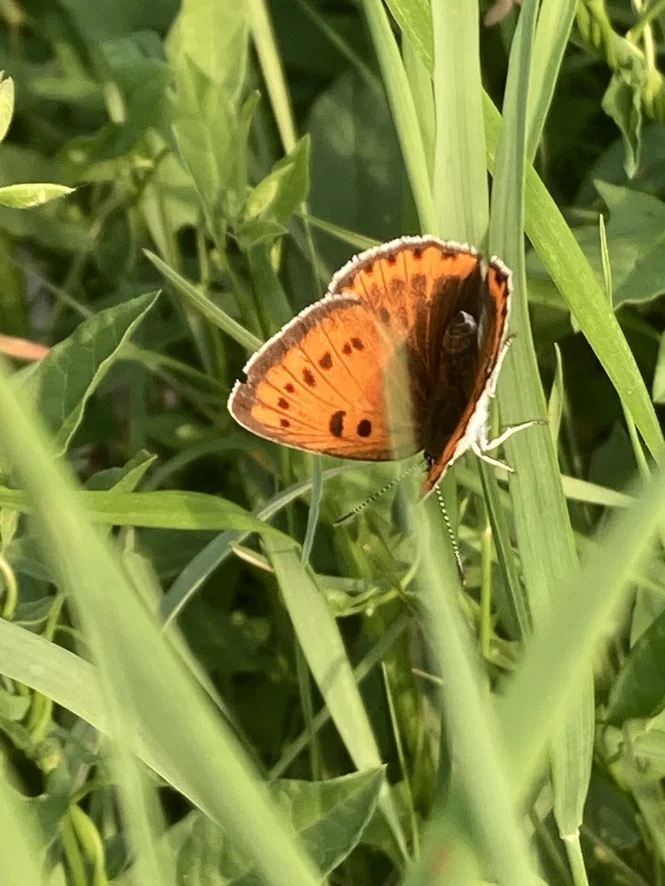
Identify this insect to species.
Lycaena dispar
